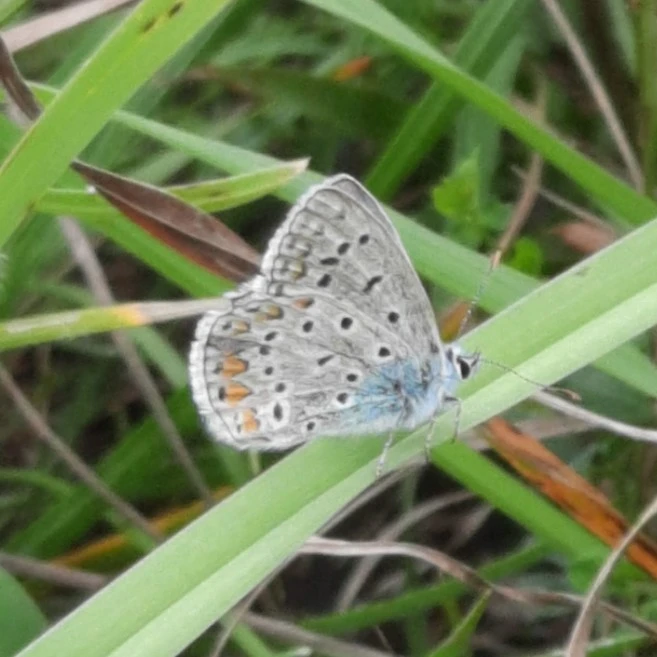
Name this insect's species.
Polyommatus icarus
